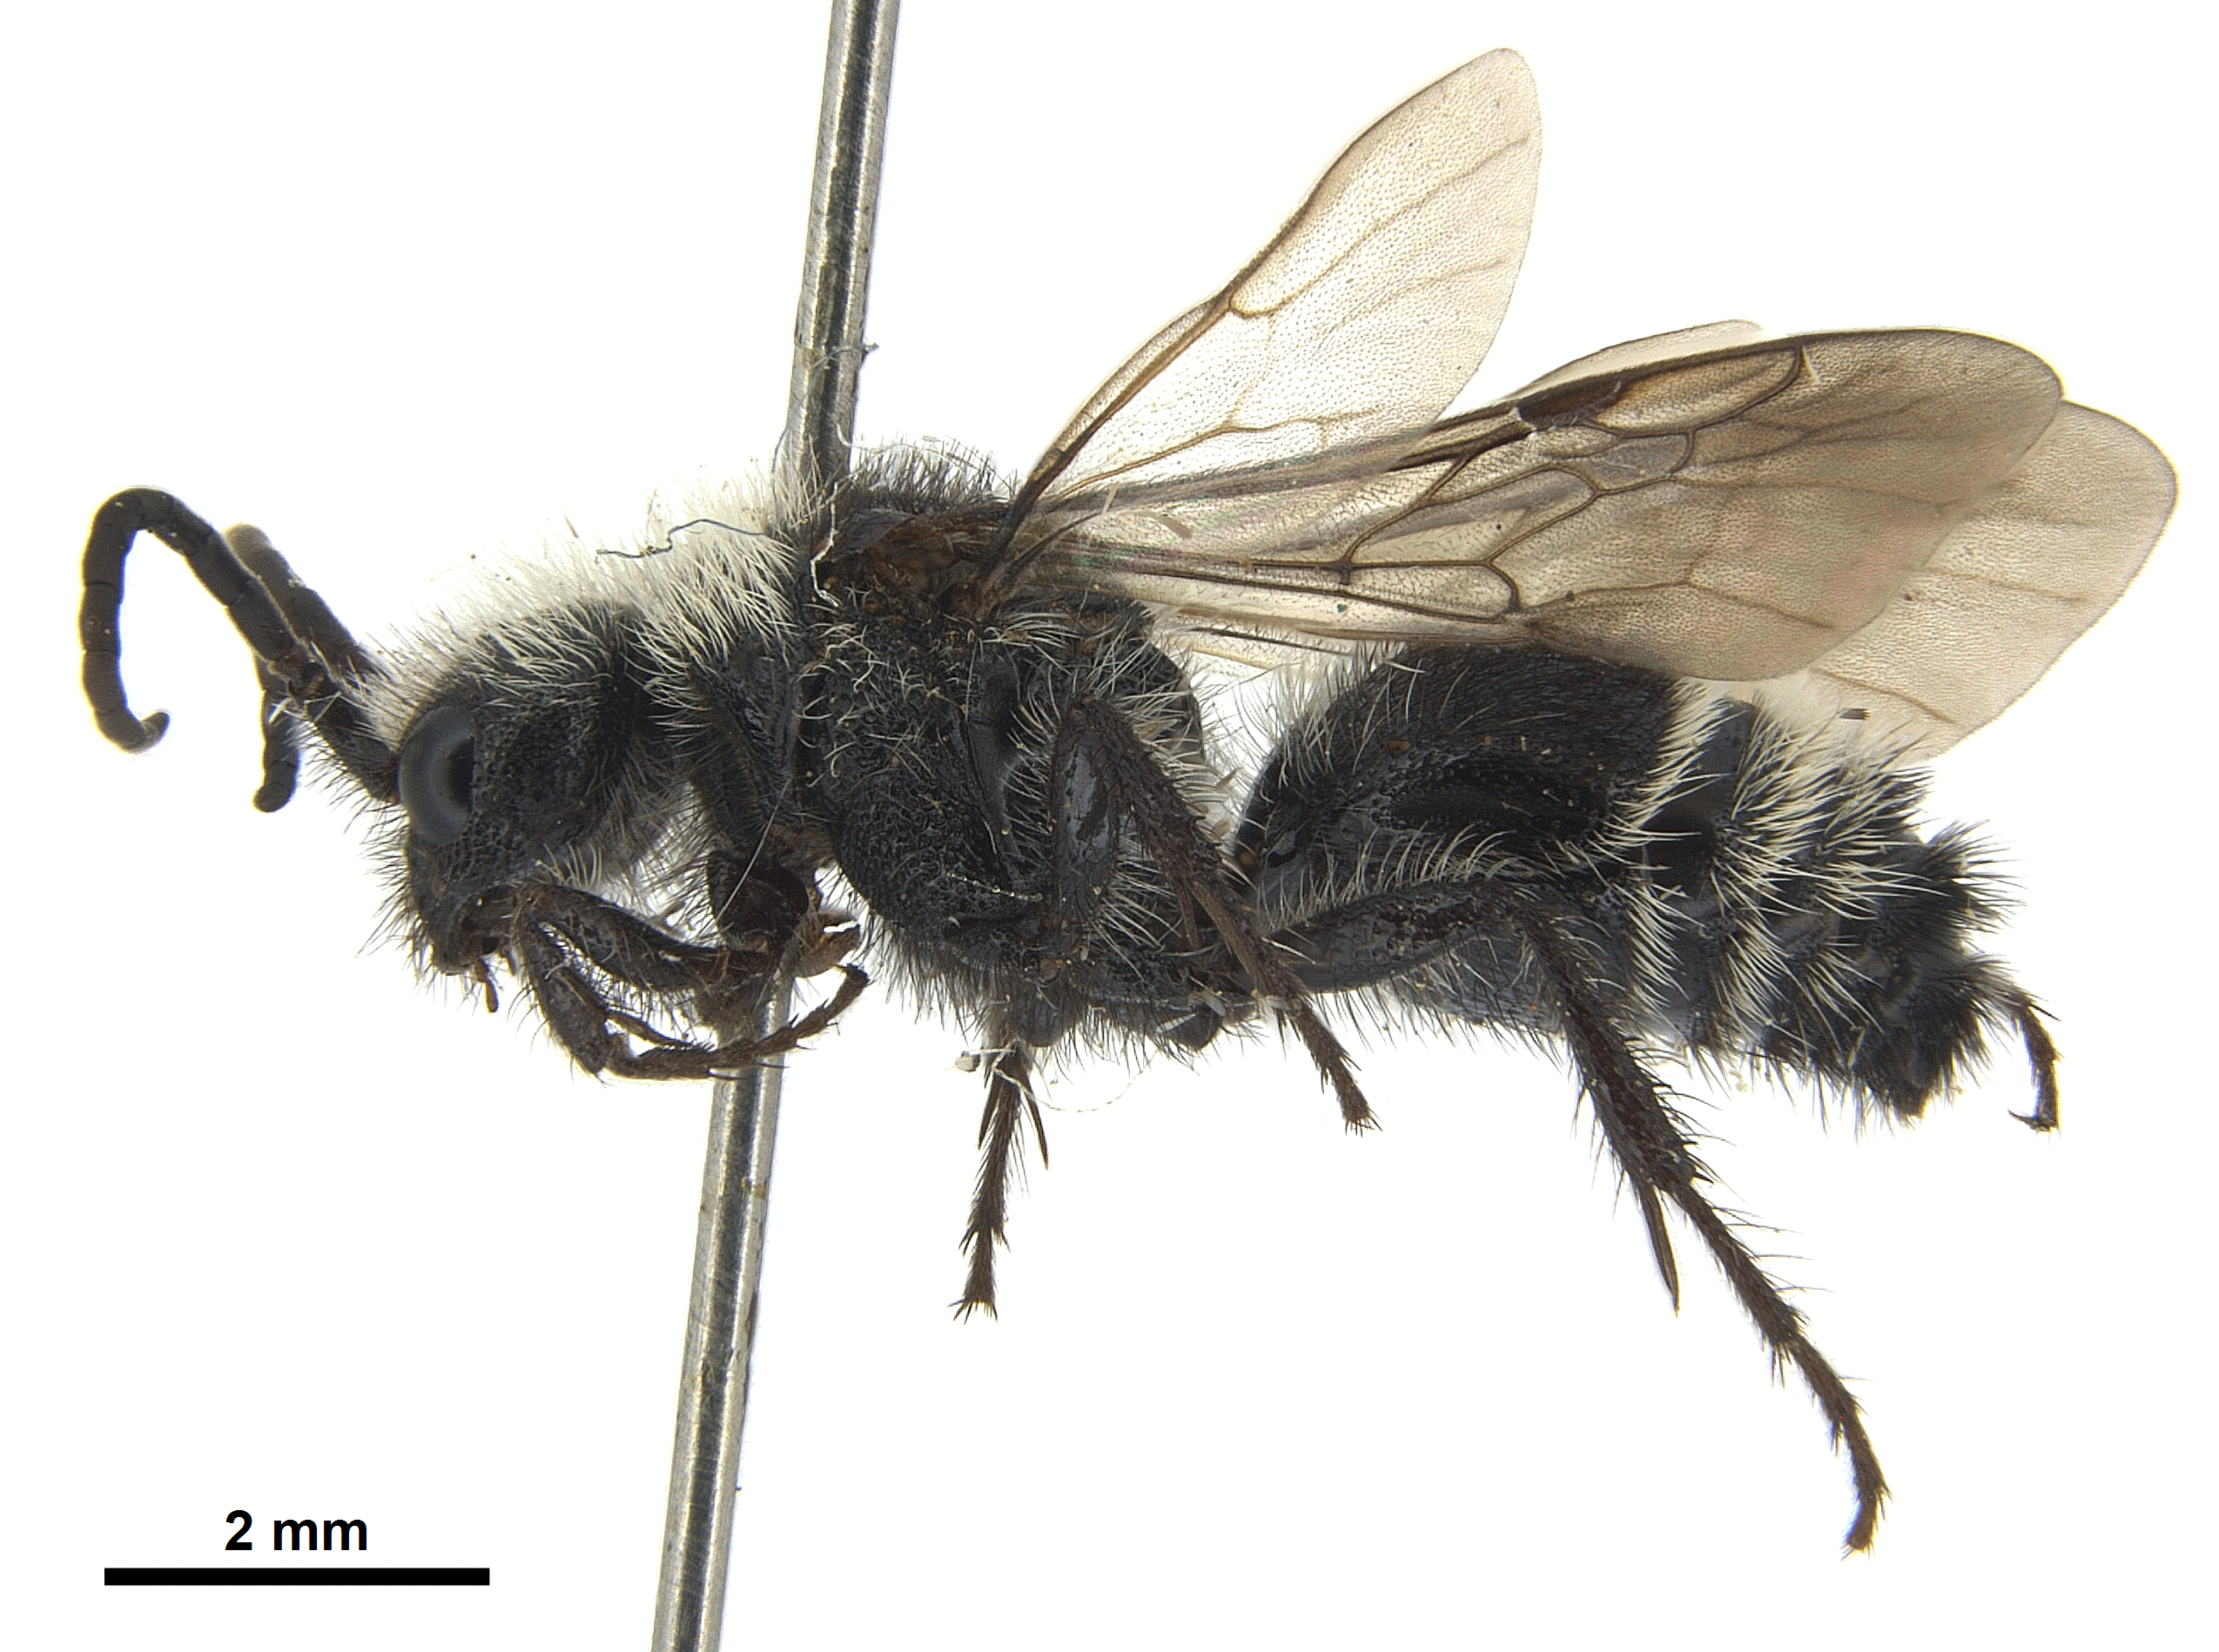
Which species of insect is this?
Euspinolia albicoma
